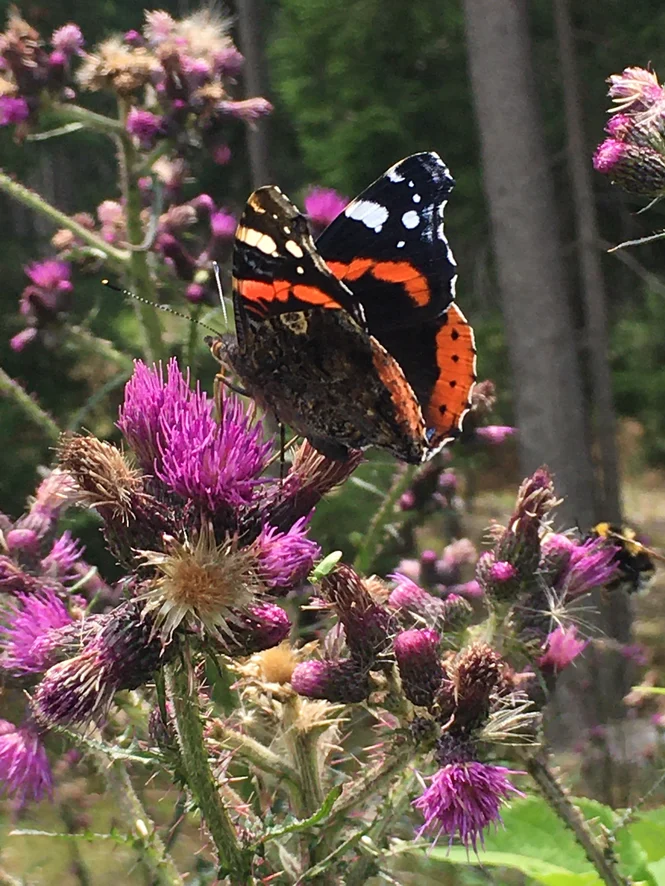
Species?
Vanessa atalanta
